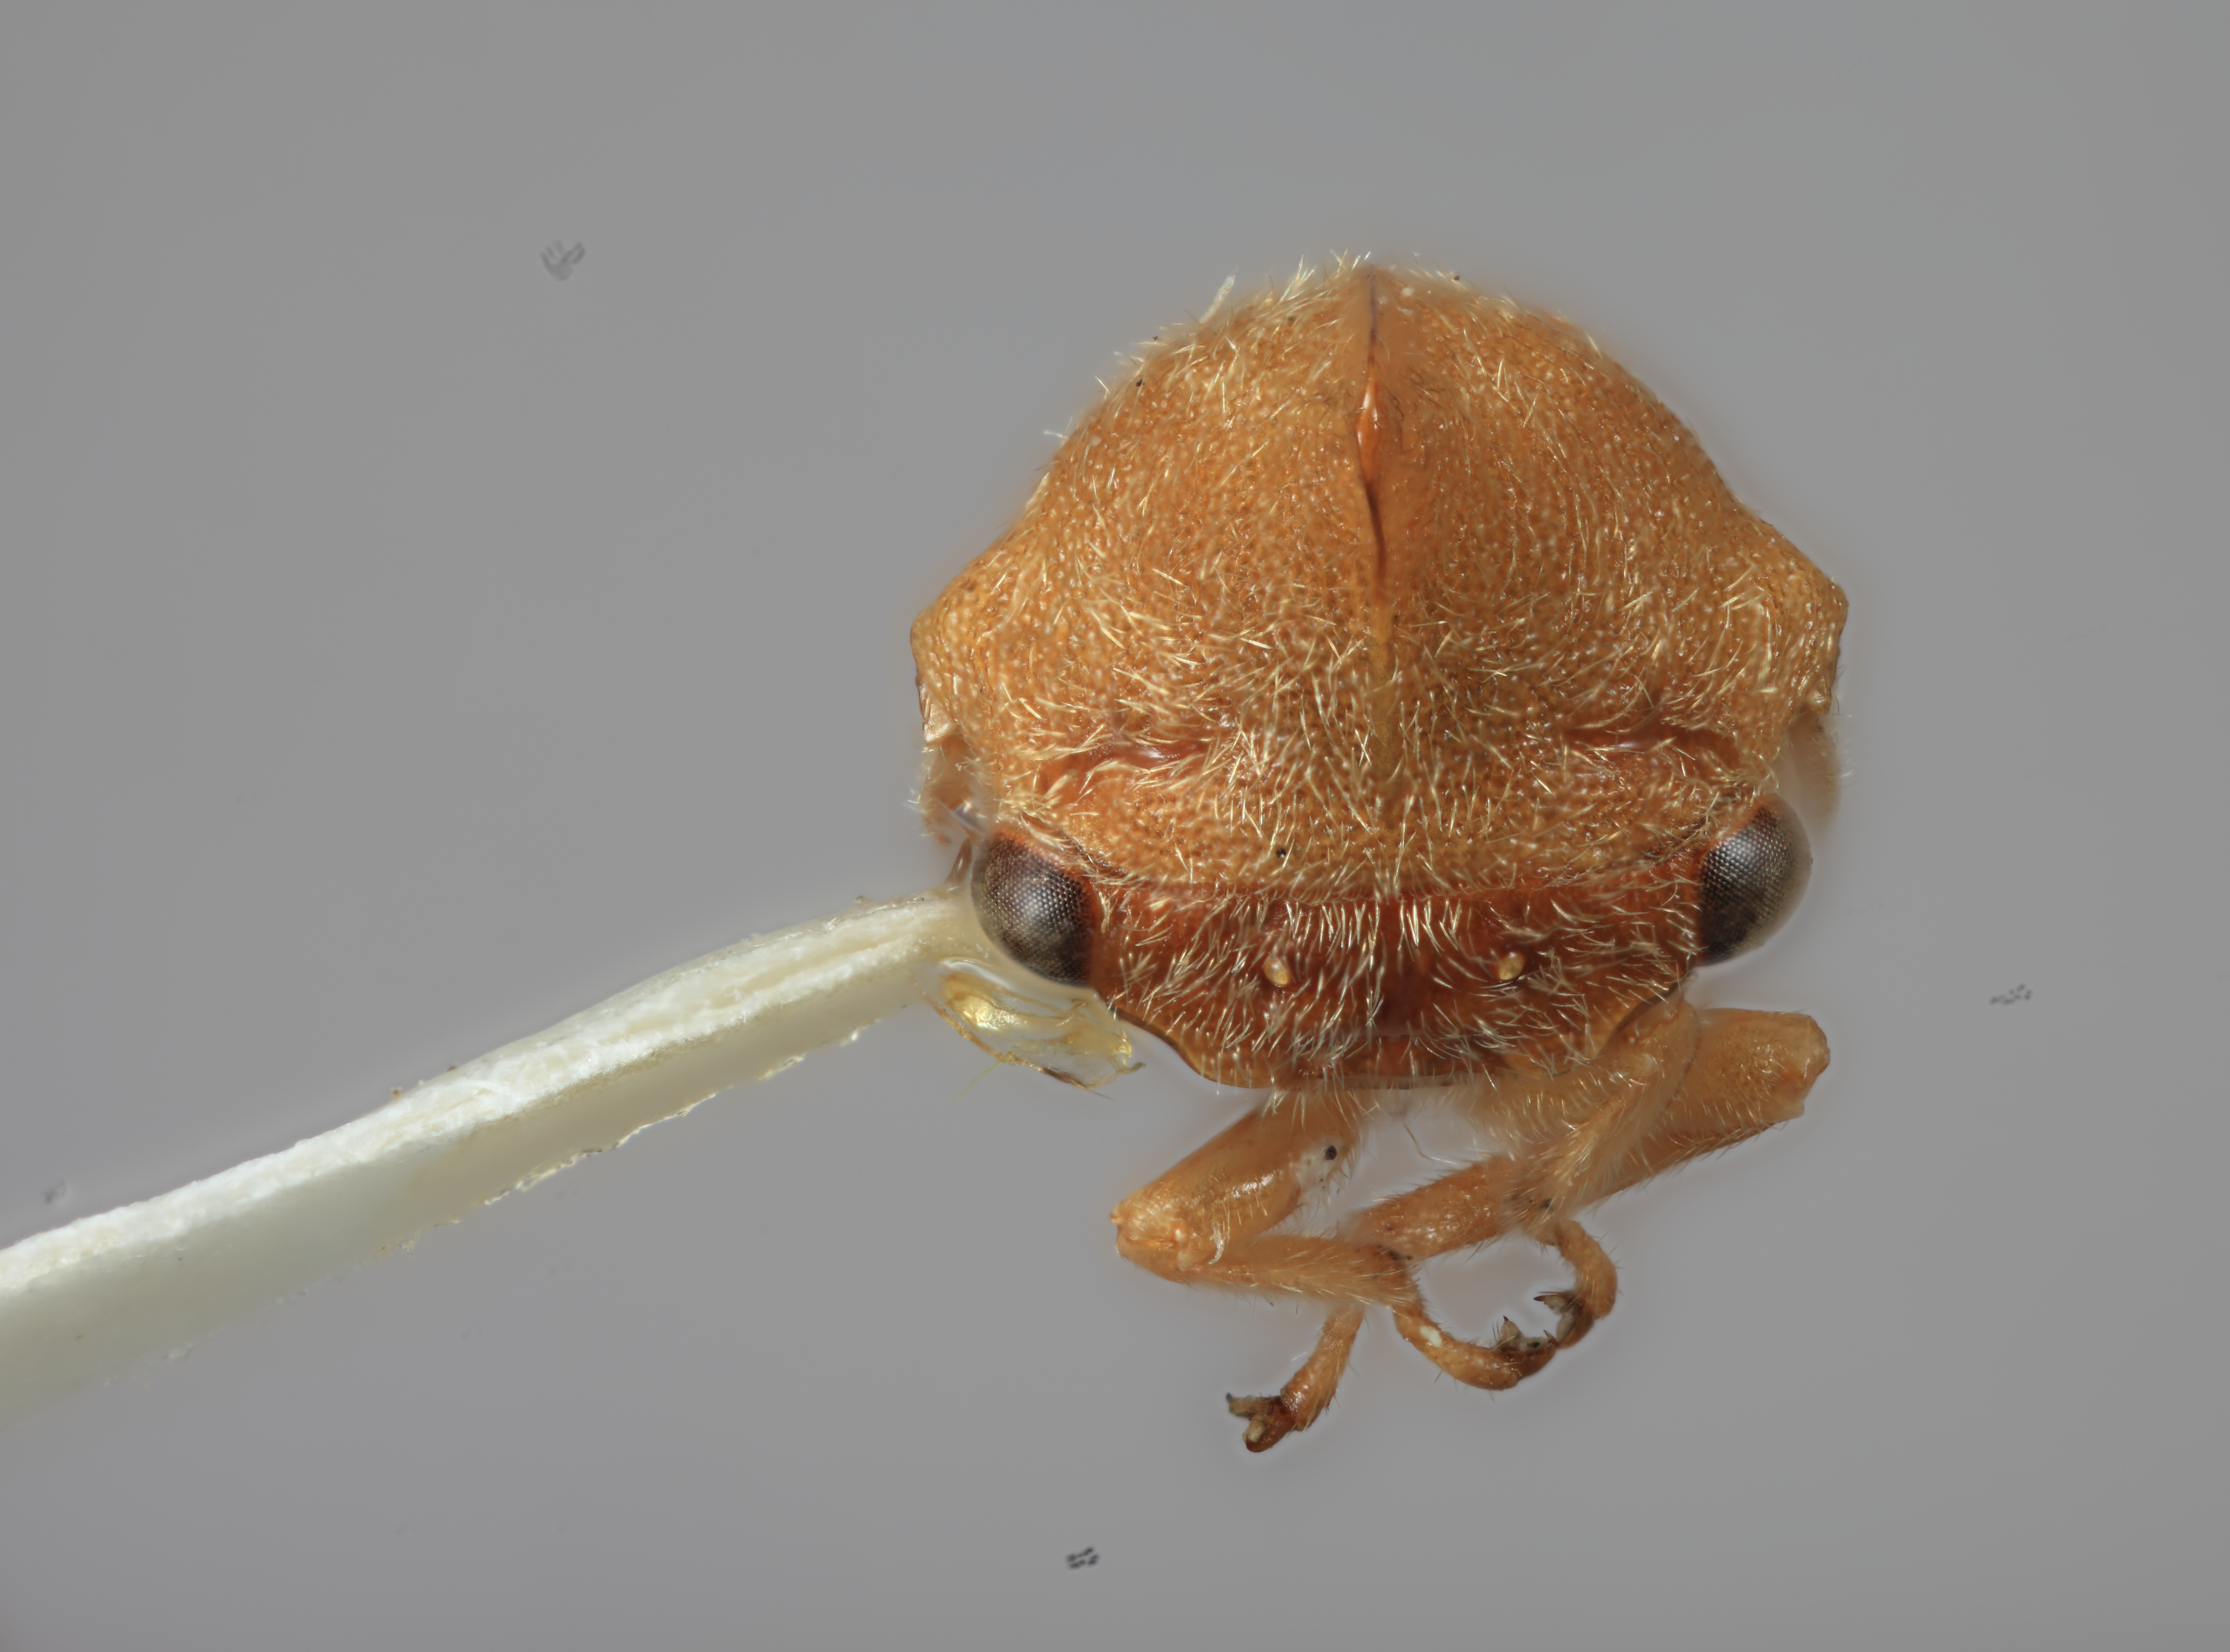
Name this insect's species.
Guayaquila inflata
